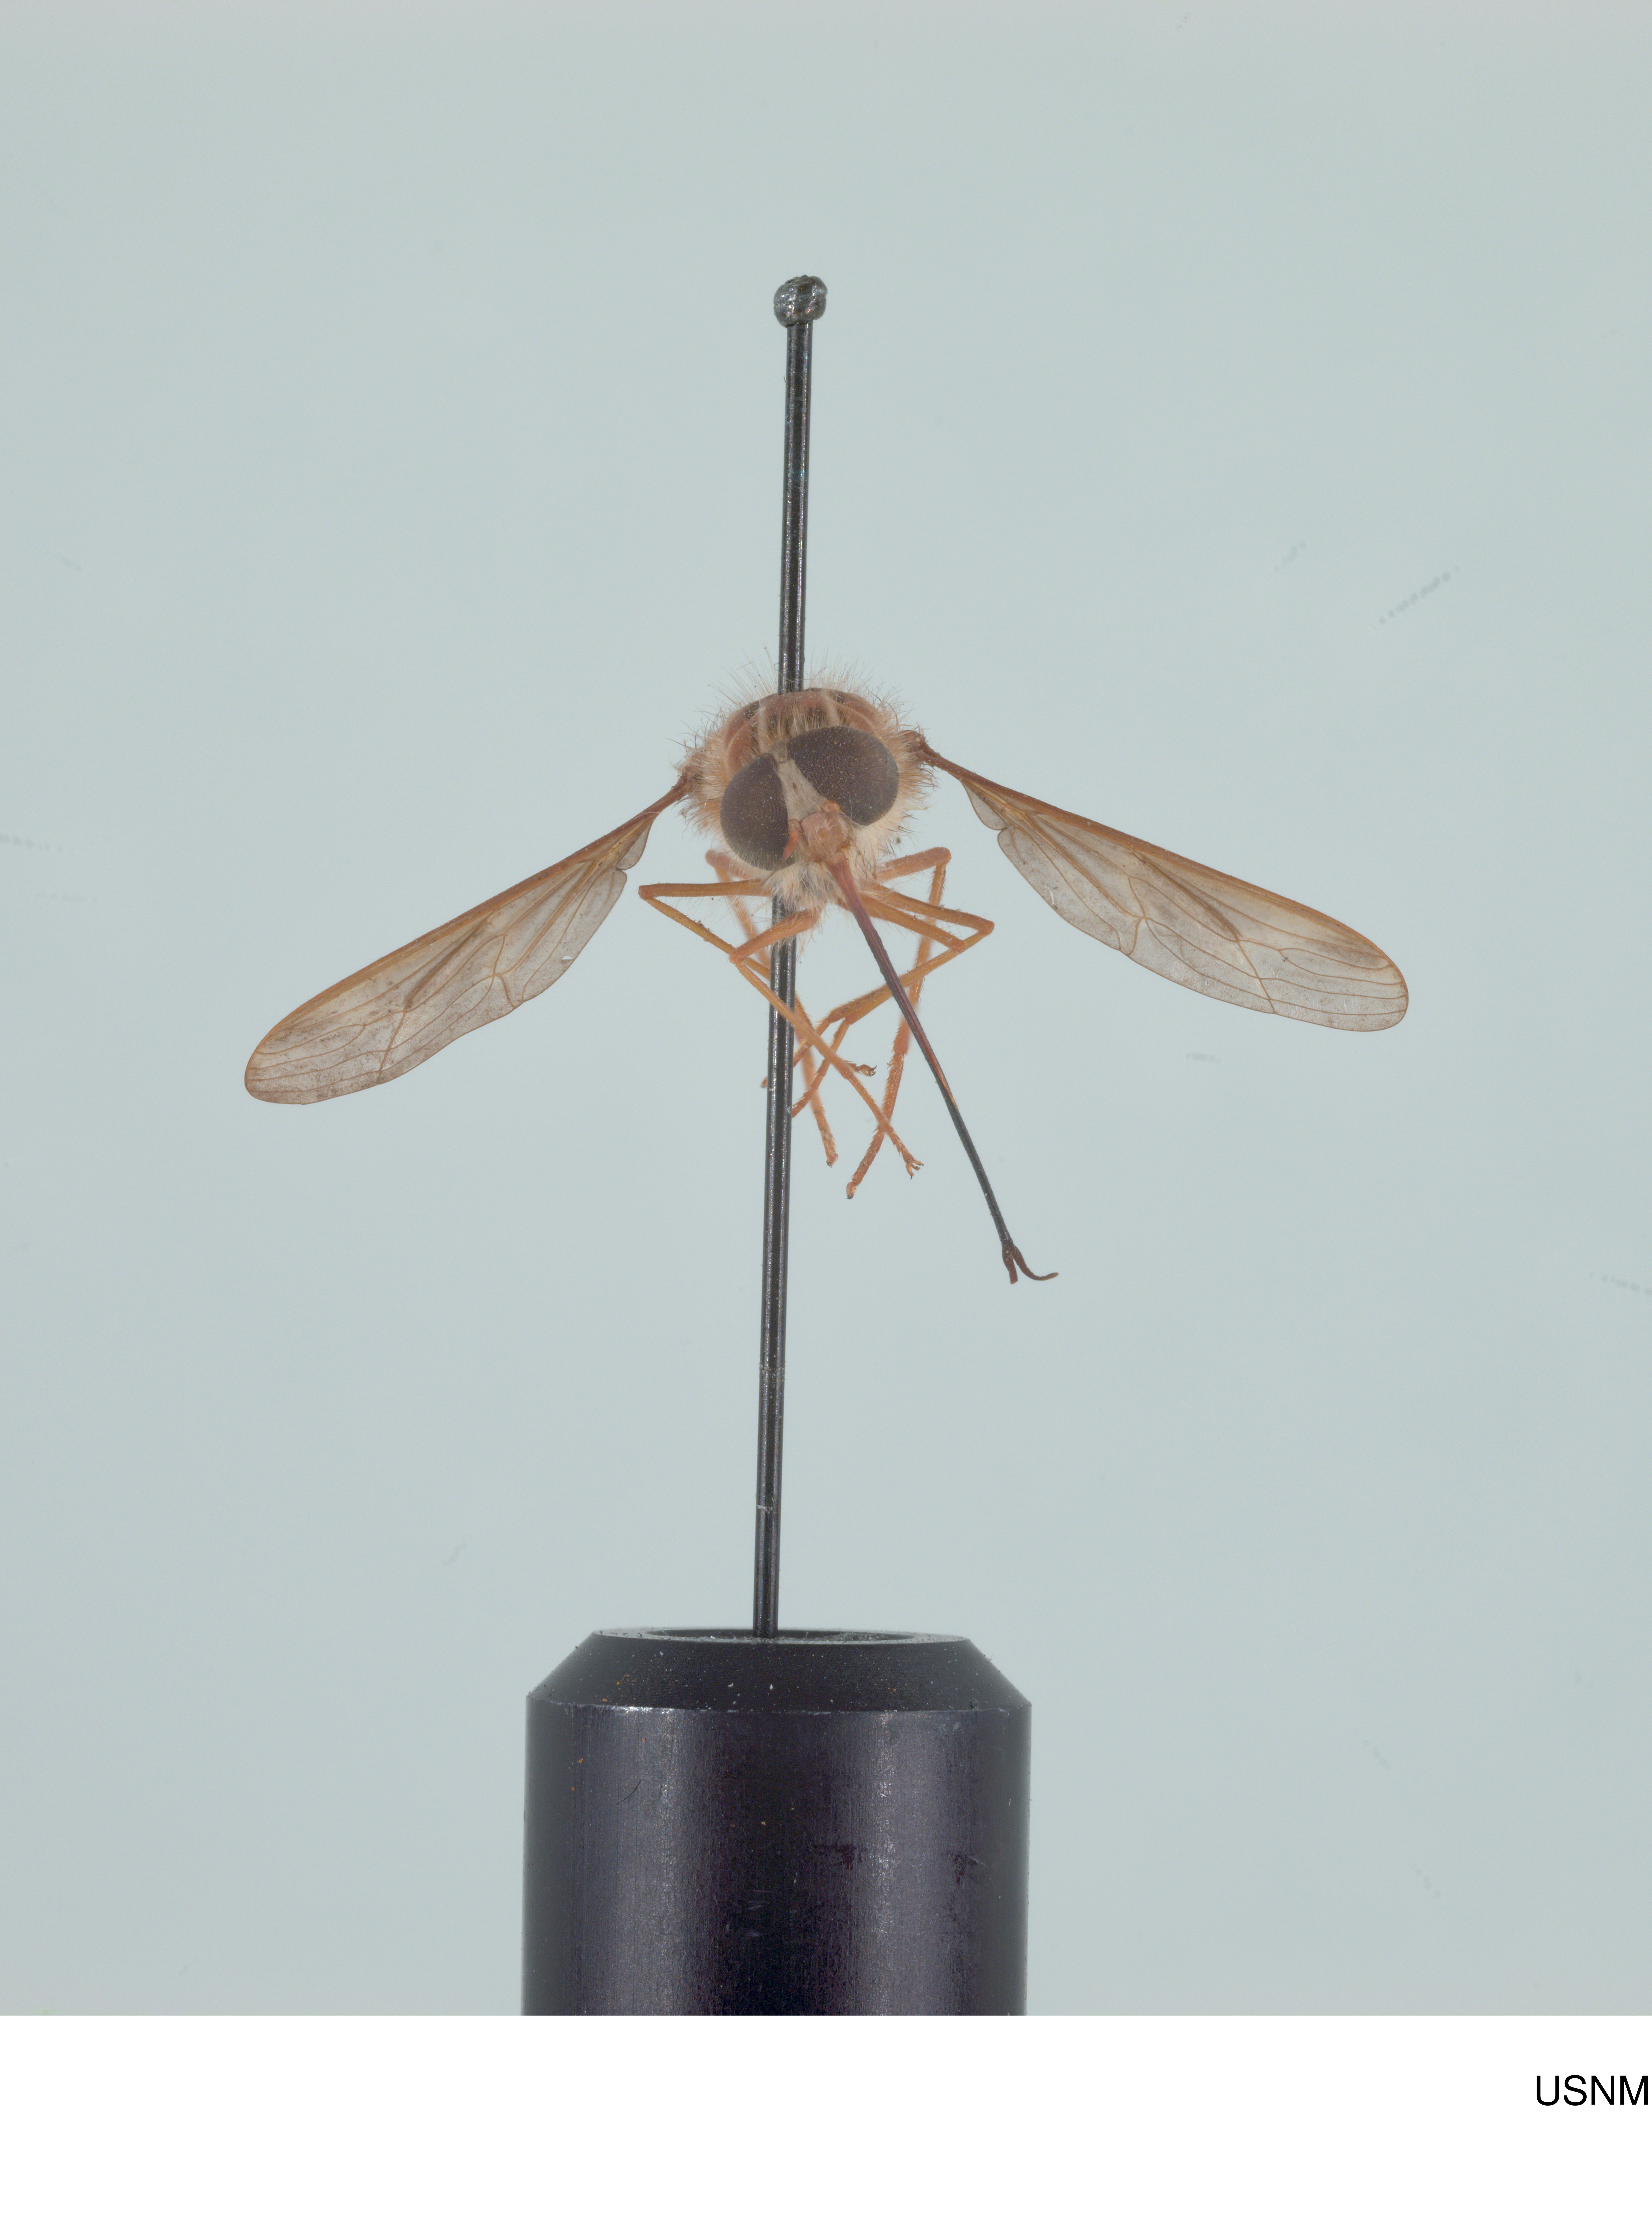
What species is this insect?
Hirmoneura nubipennis (also Trichophthalma nubipennis)
